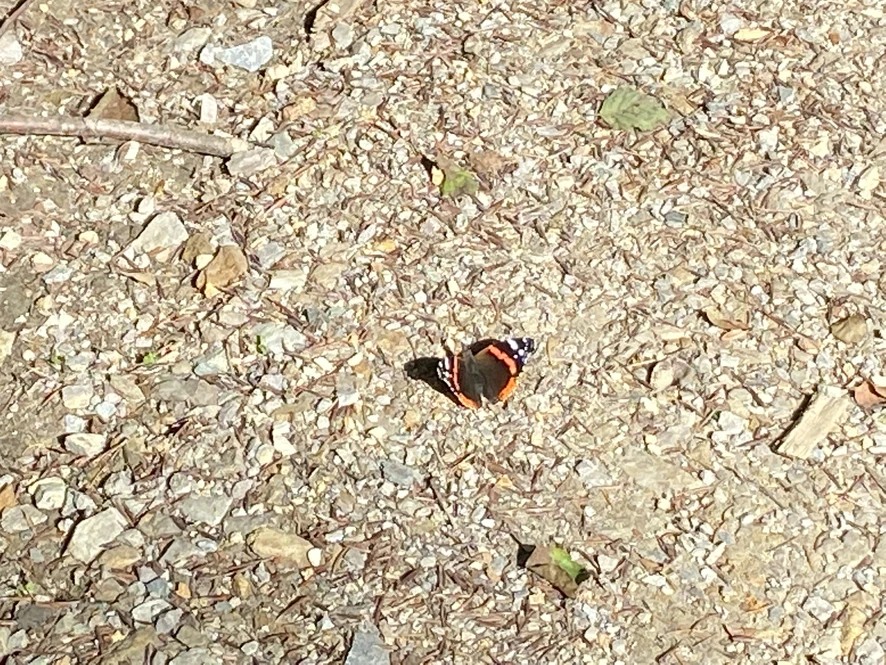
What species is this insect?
Vanessa atalanta
